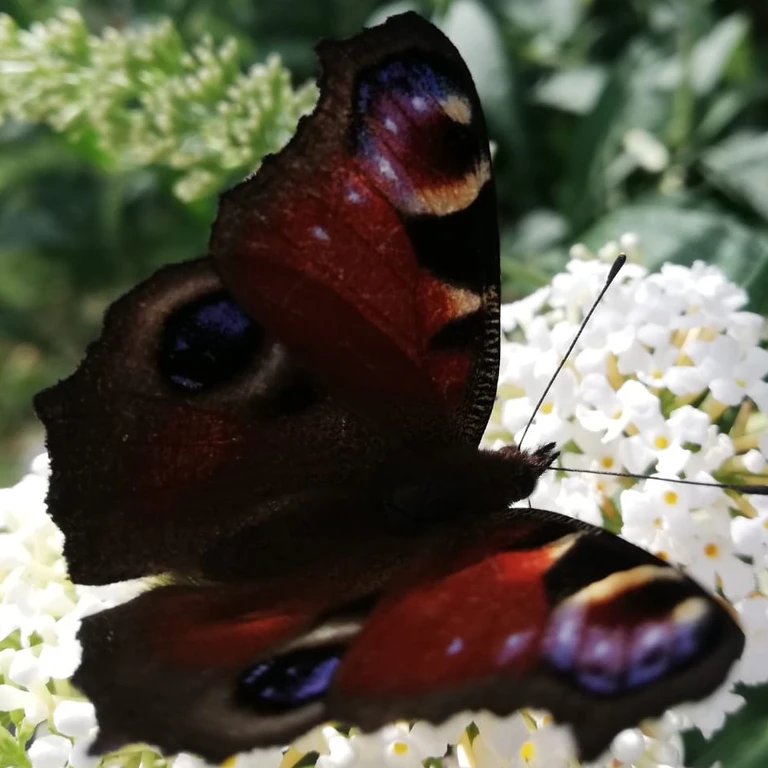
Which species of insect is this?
Aglais io
